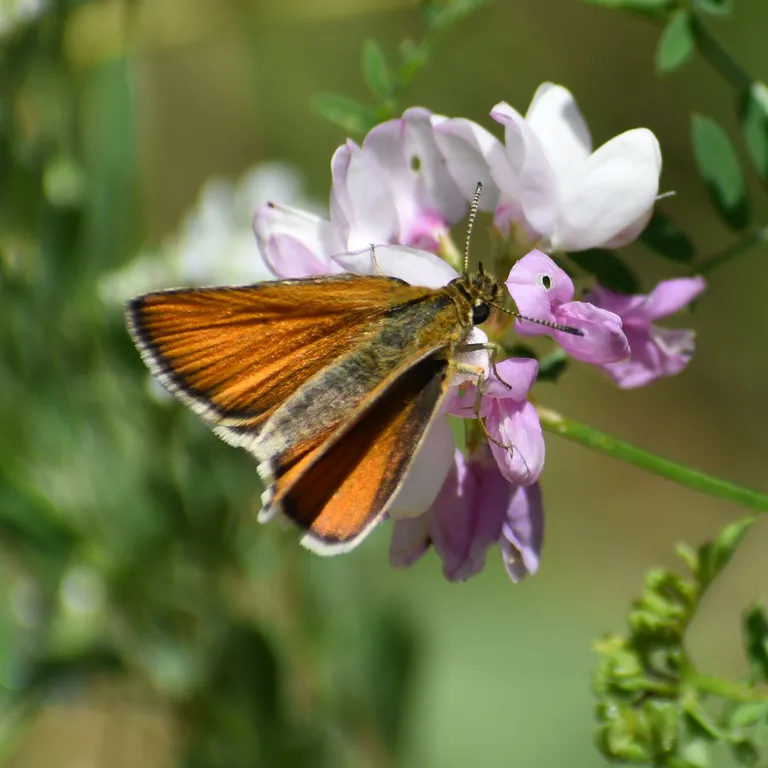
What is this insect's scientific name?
Thymelicus lineola
